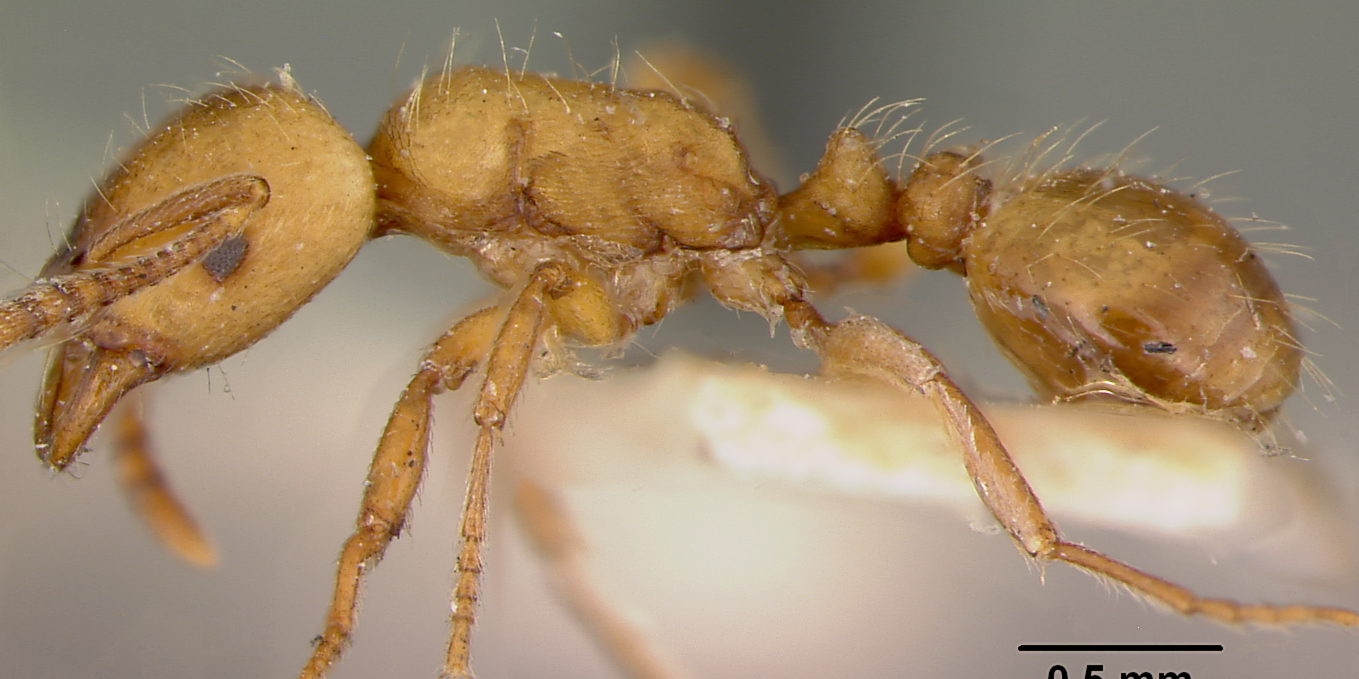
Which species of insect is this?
Strongylognathus huberi
